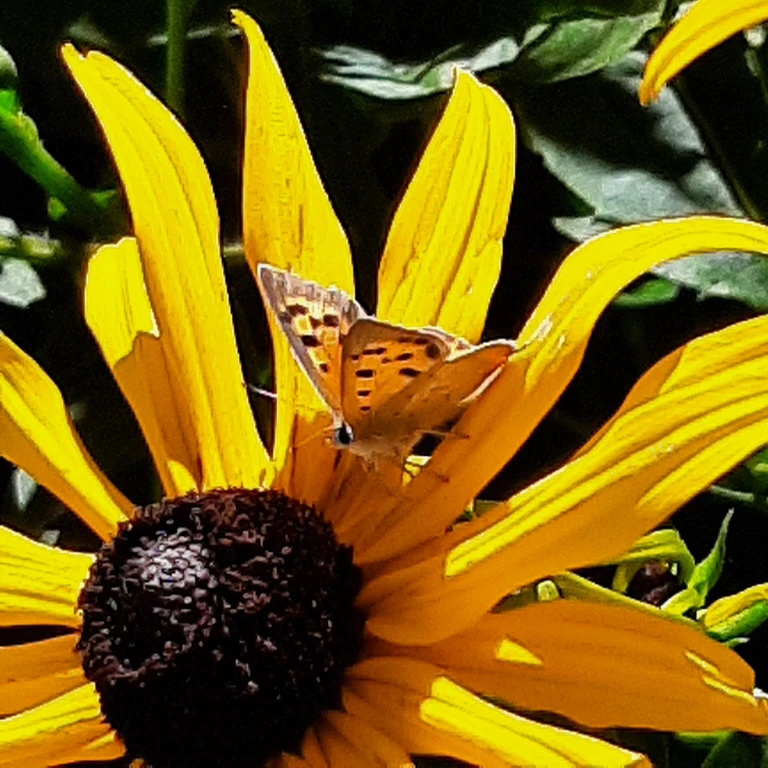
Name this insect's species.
Lycaena phlaeas
